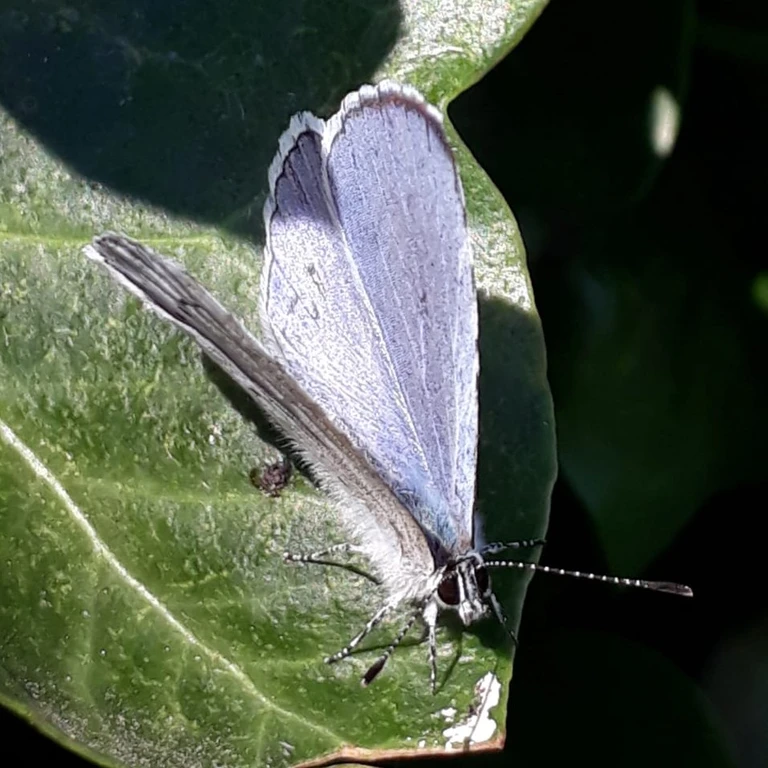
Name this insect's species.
Celastrina argiolus
